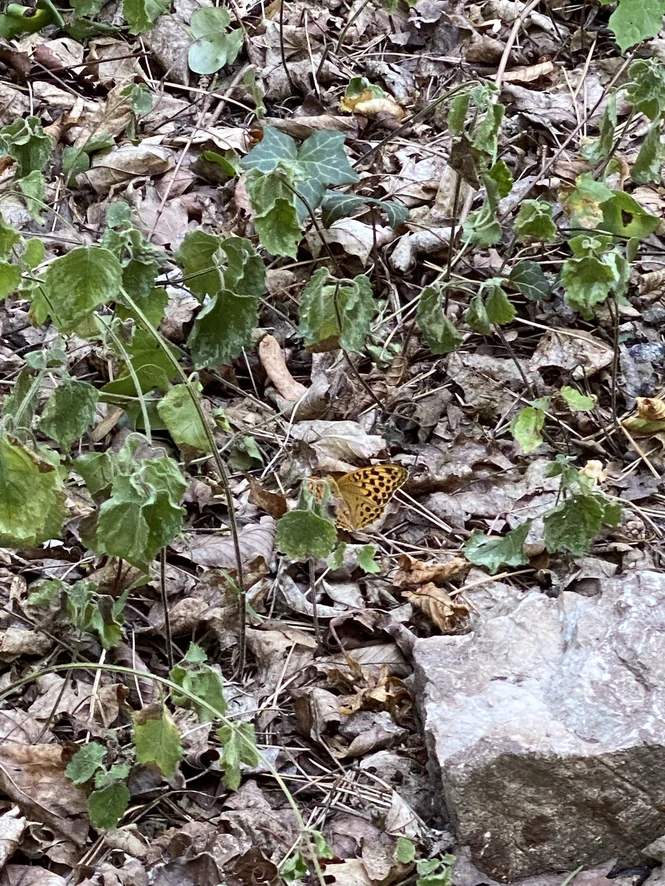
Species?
Argynnis paphia
